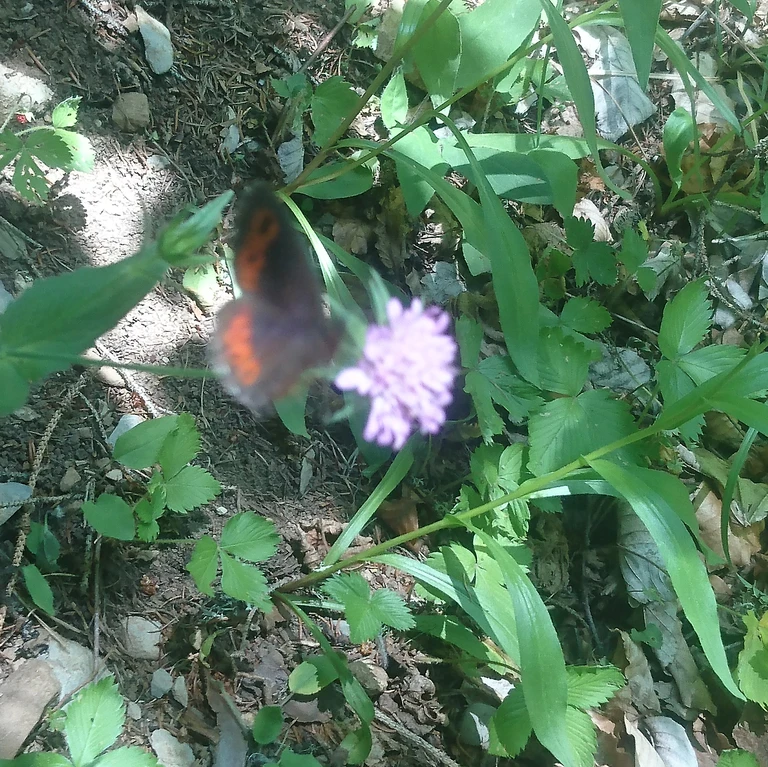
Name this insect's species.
Erebia ligea
